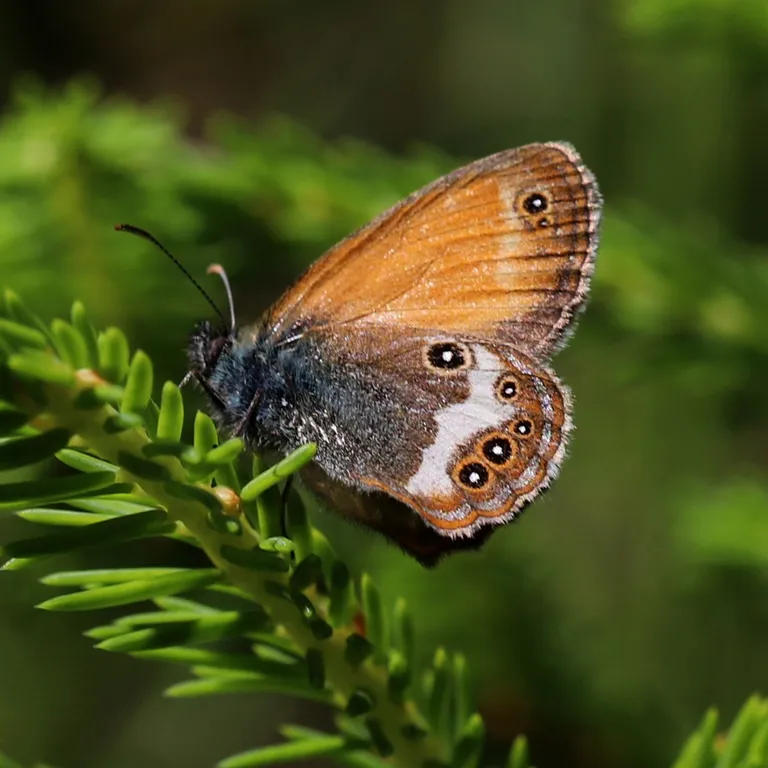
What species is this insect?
Coenonympha arcania
